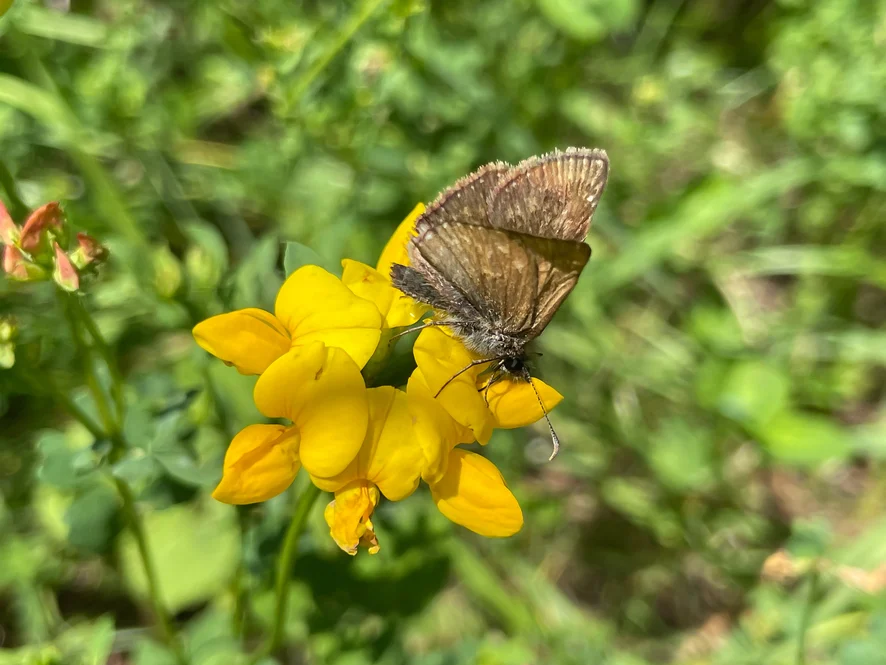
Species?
Erynnis tages
